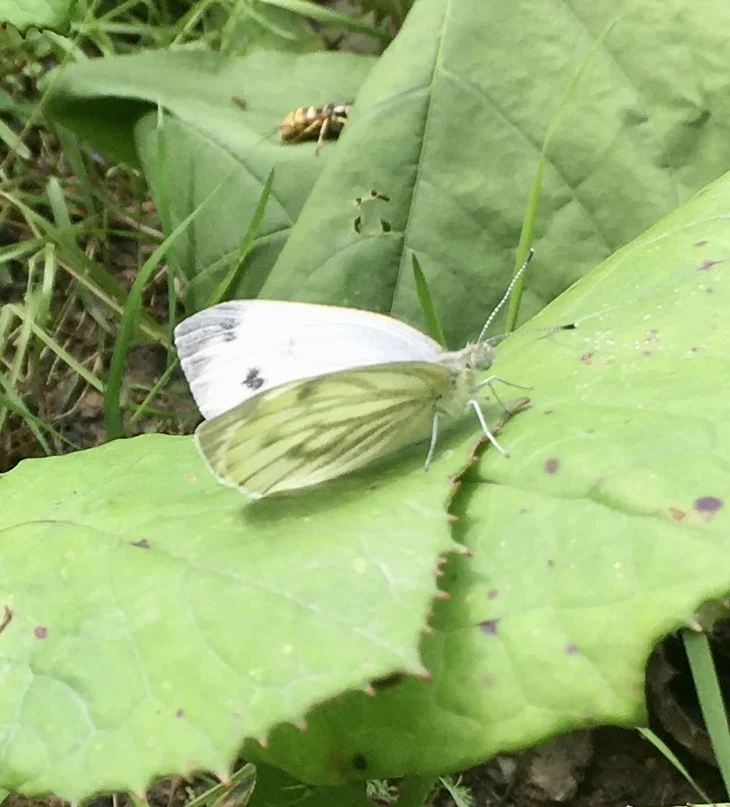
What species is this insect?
Pieris napi
